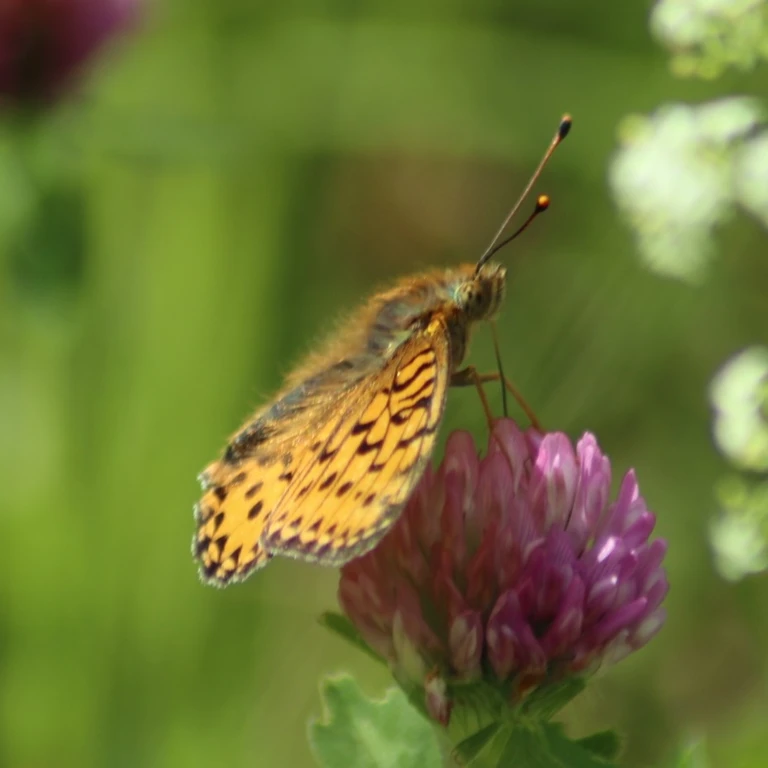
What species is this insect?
Speyeria aglaja
